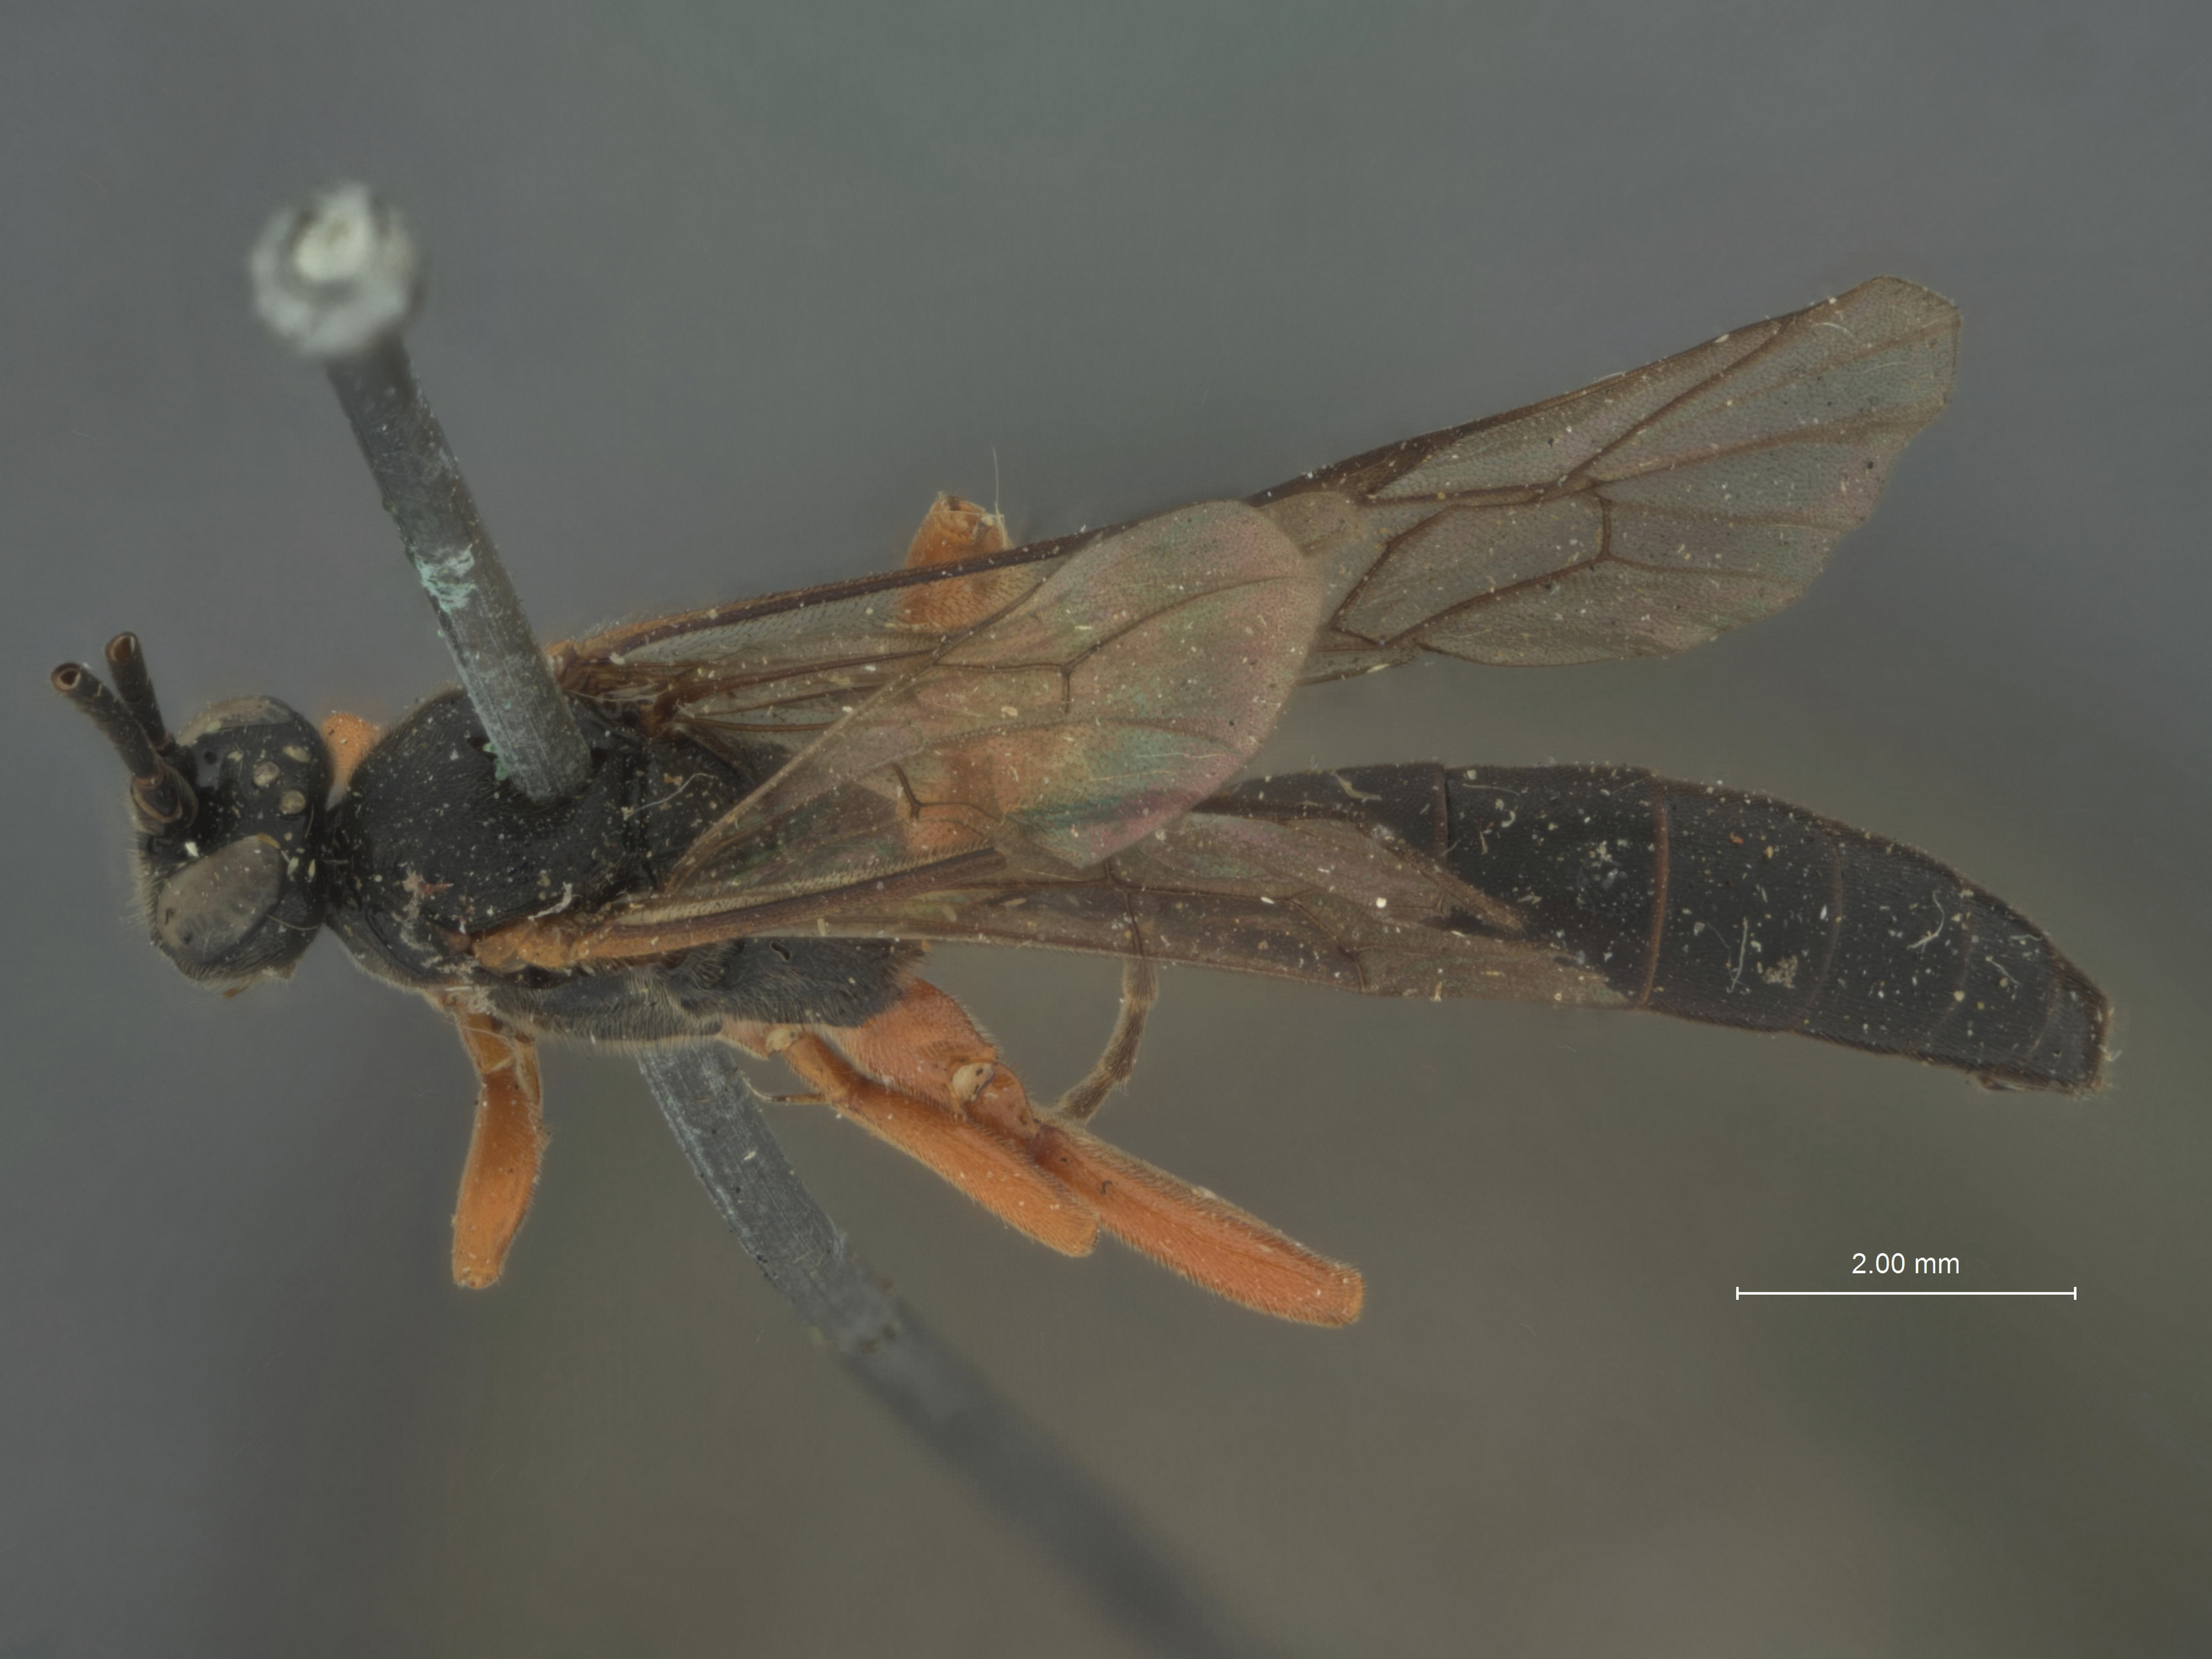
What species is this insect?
Ichneumon imitator
